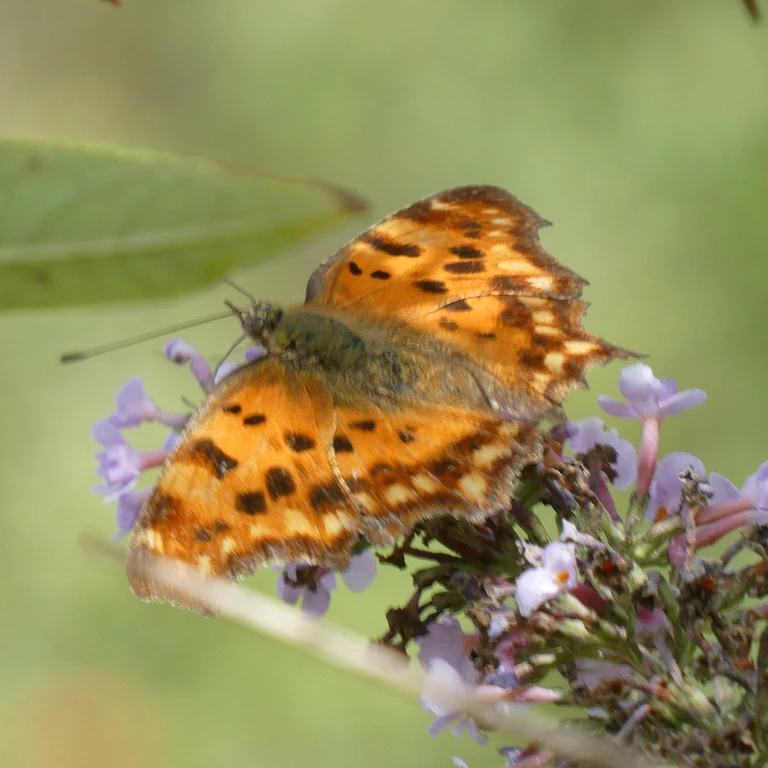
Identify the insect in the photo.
Polygonia c-album
